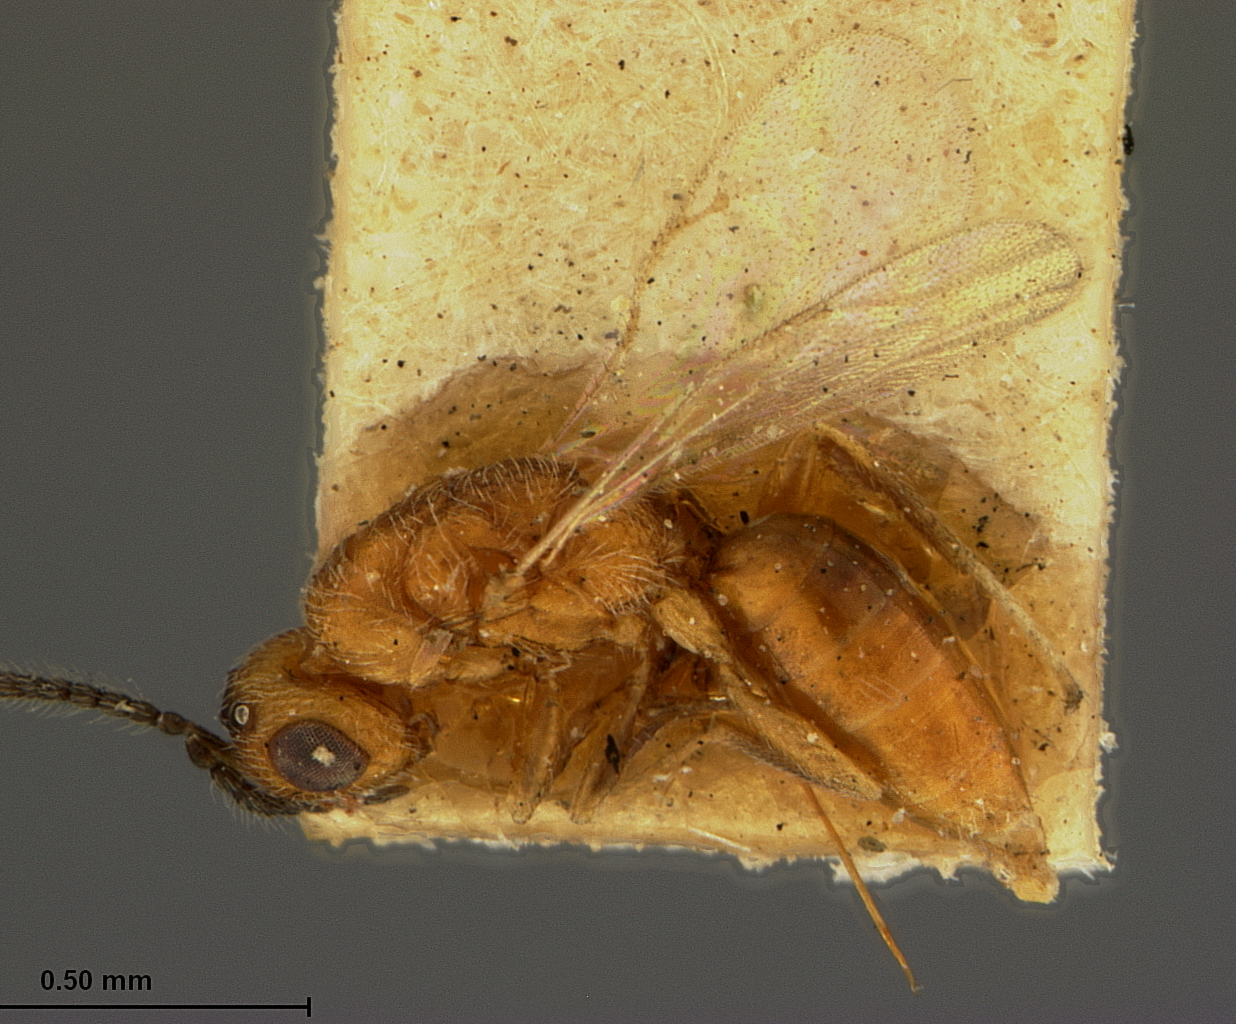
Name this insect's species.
Xanthosoma nigricornis
